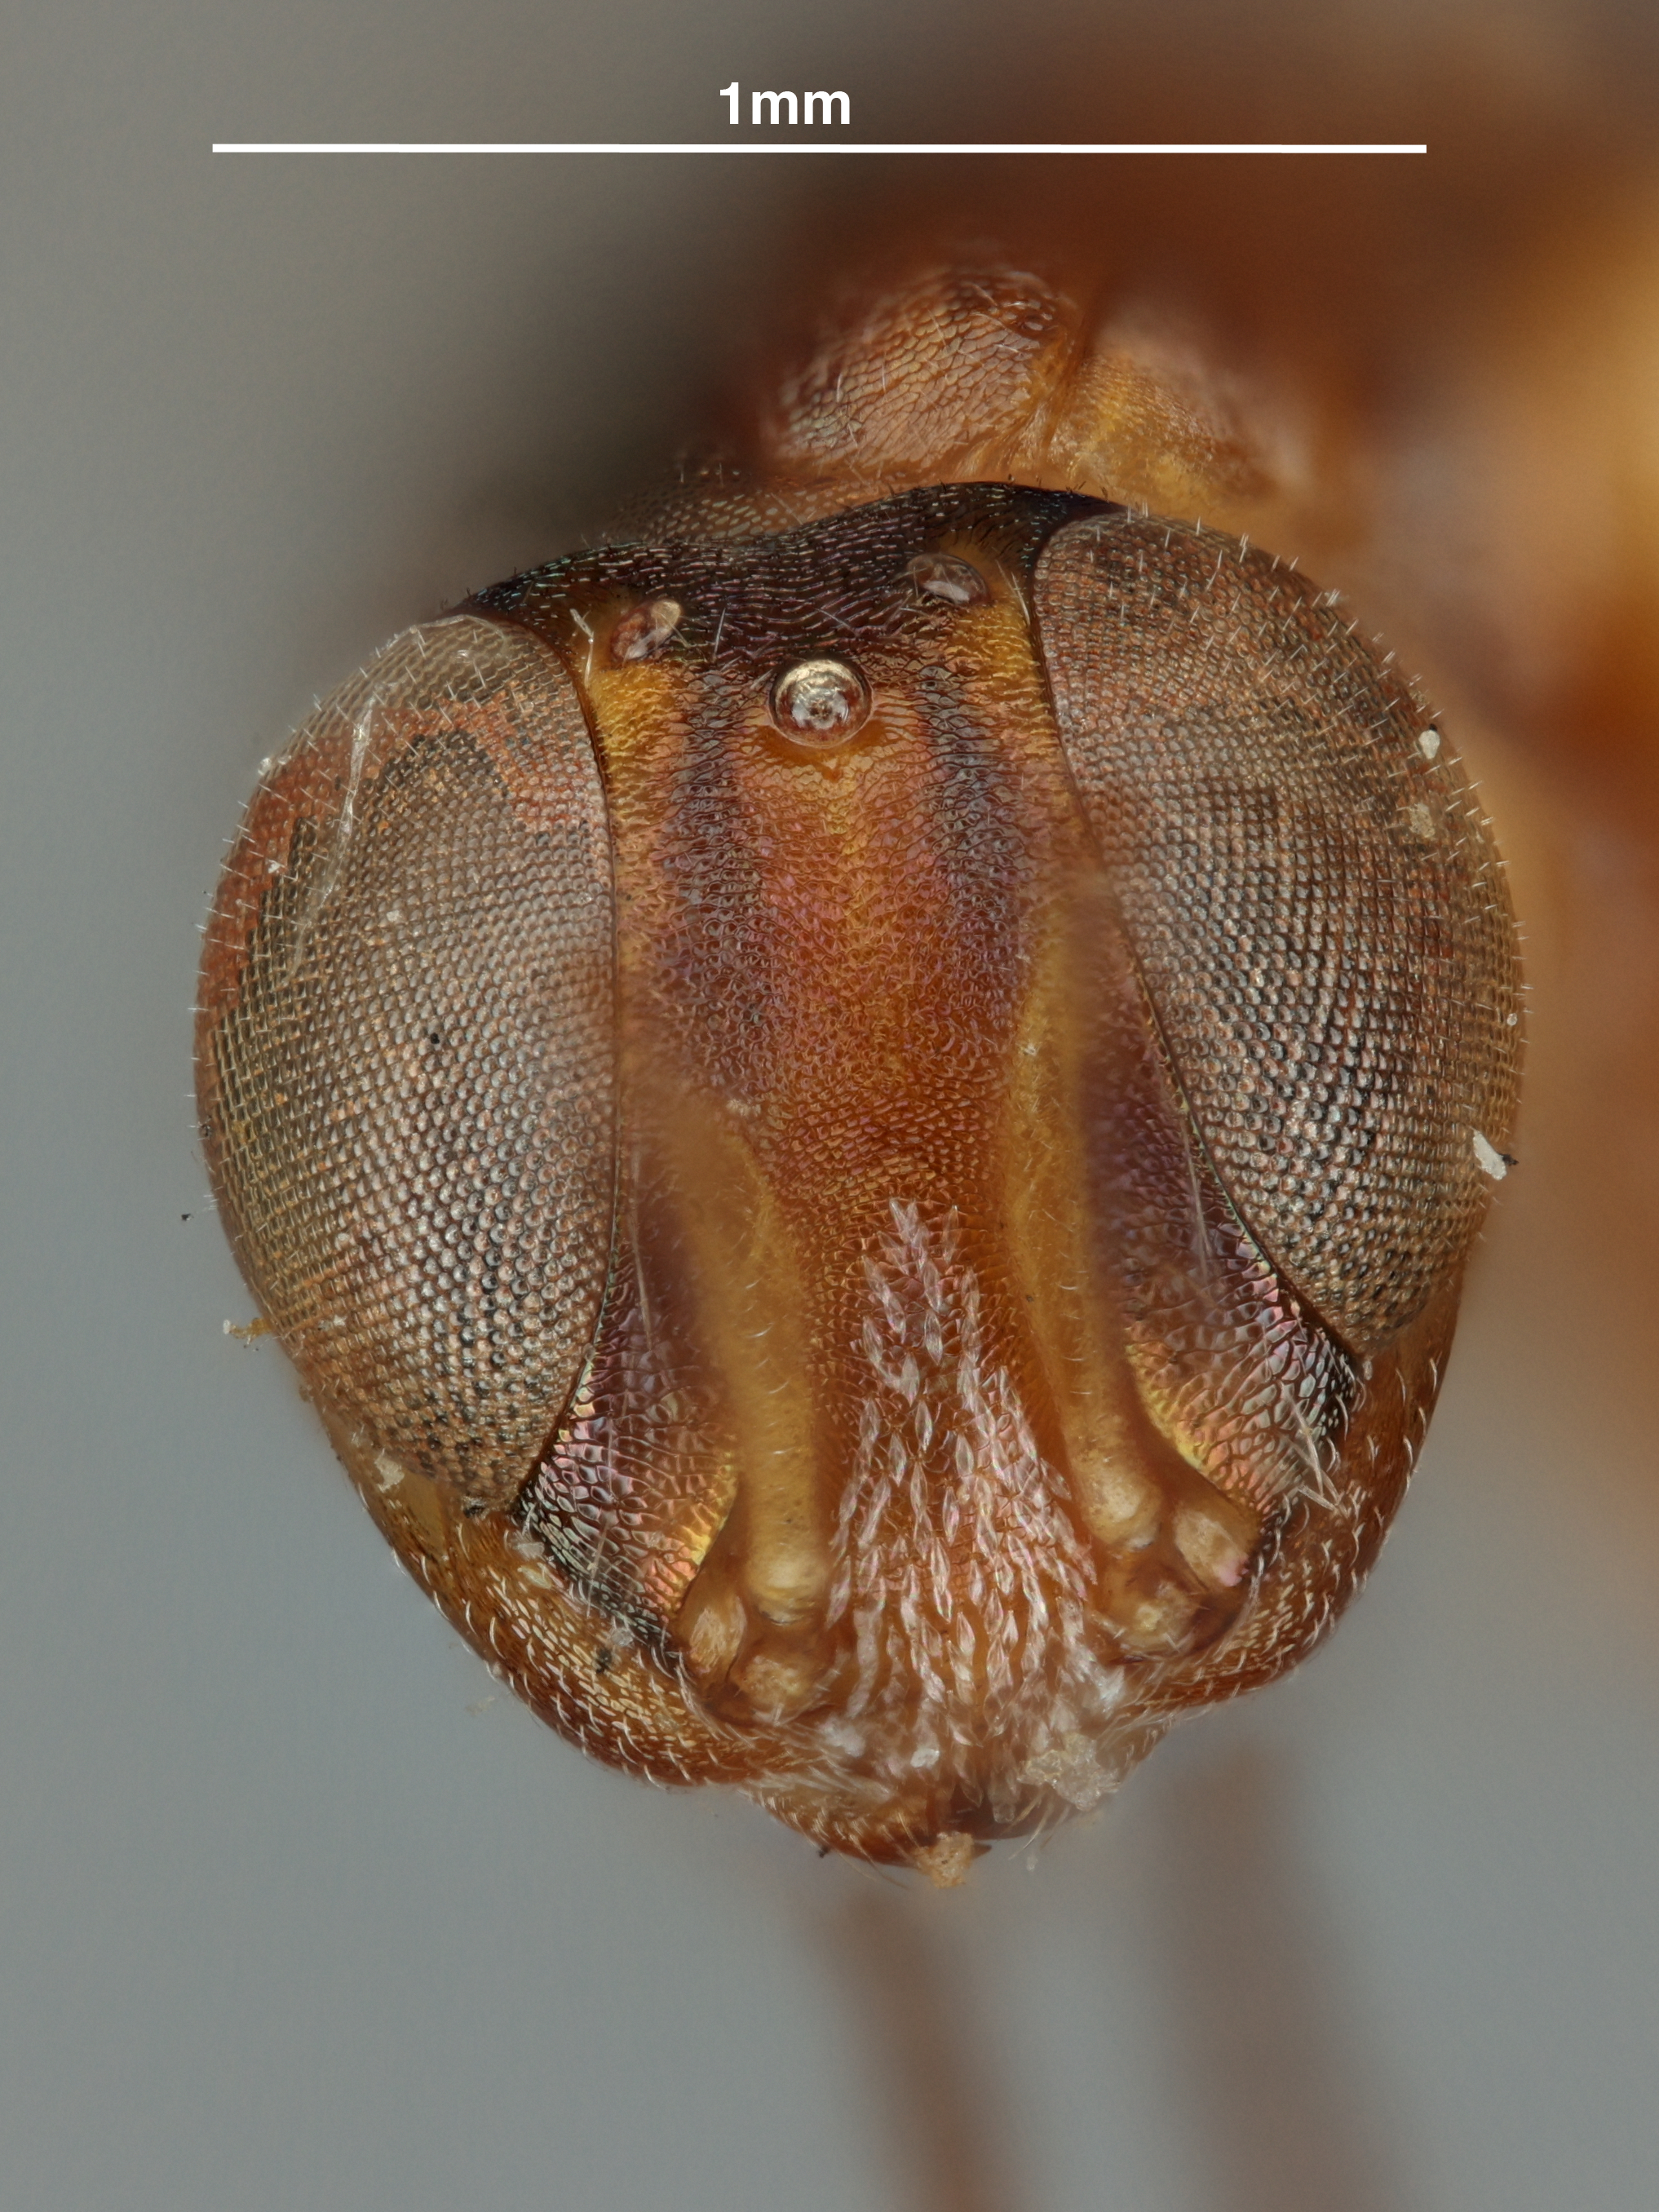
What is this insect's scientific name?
Arachnophaga costalis
